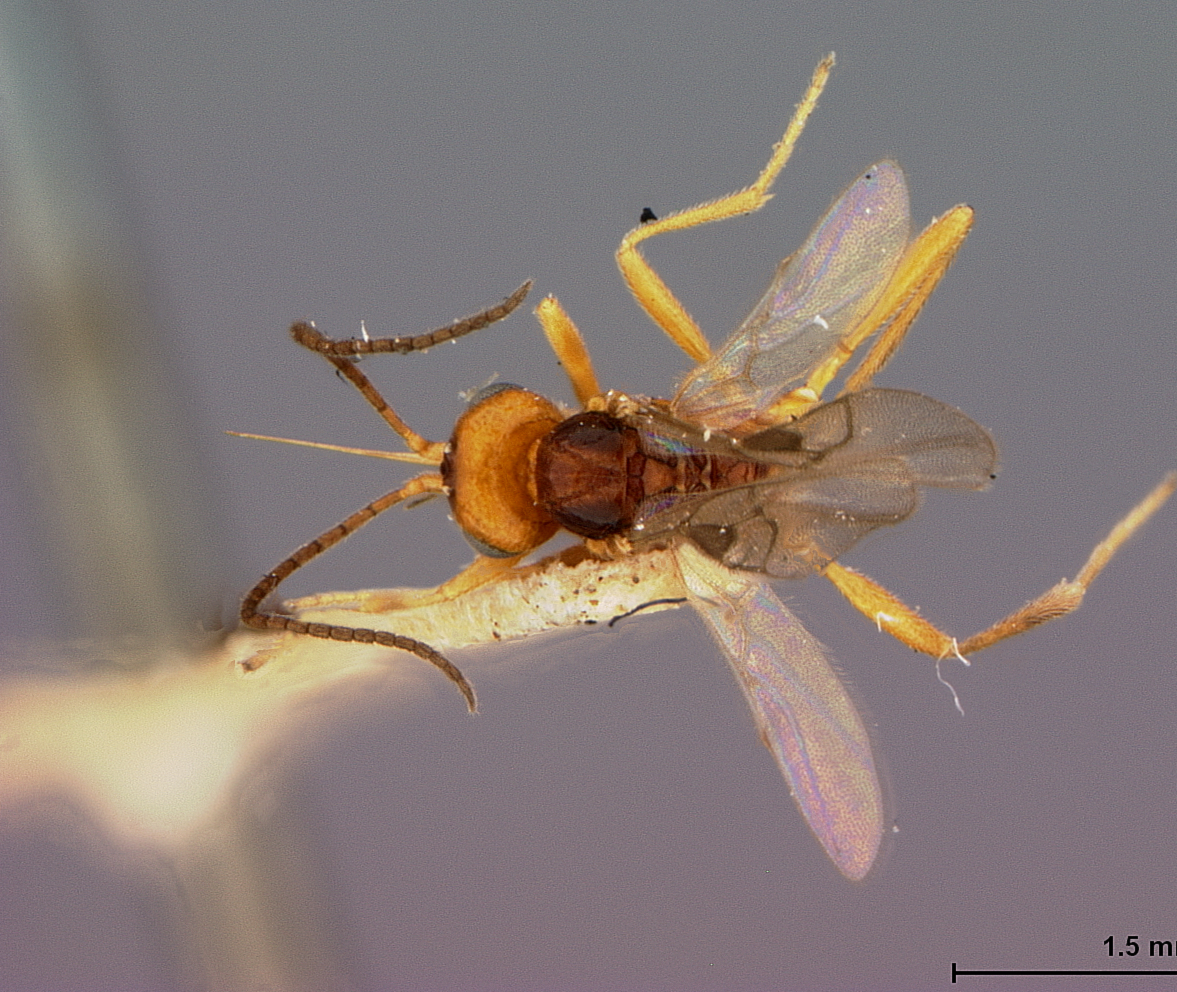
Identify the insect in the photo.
Microctonus carabivorus
